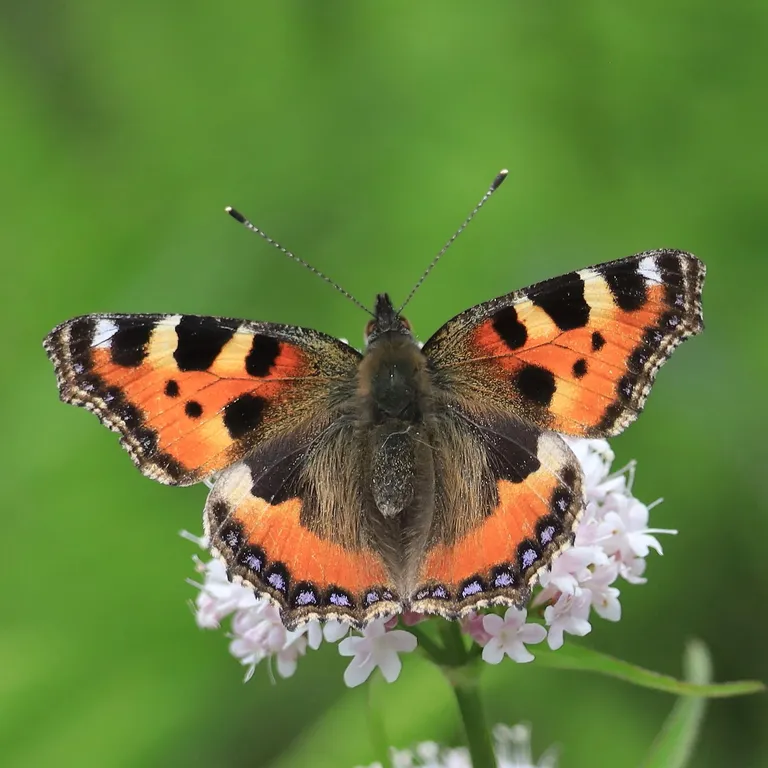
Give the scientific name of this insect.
Aglais urticae
